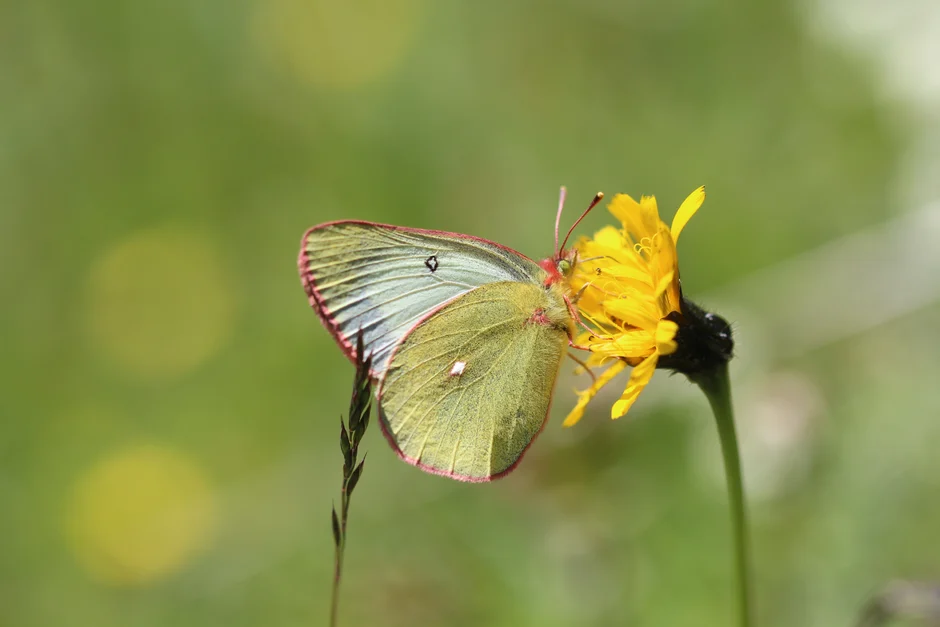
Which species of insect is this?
Colias palaeno
